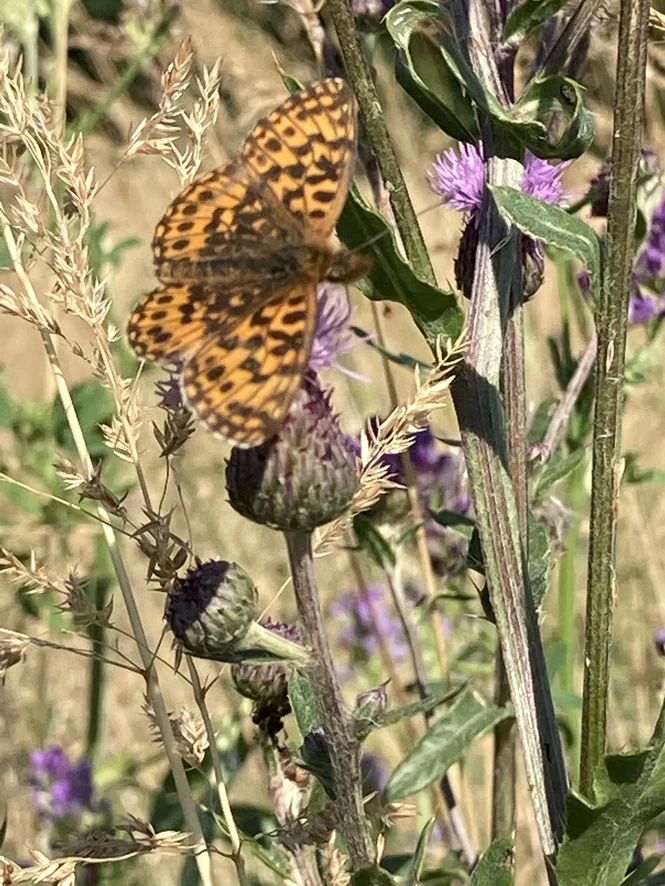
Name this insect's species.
Boloria dia
